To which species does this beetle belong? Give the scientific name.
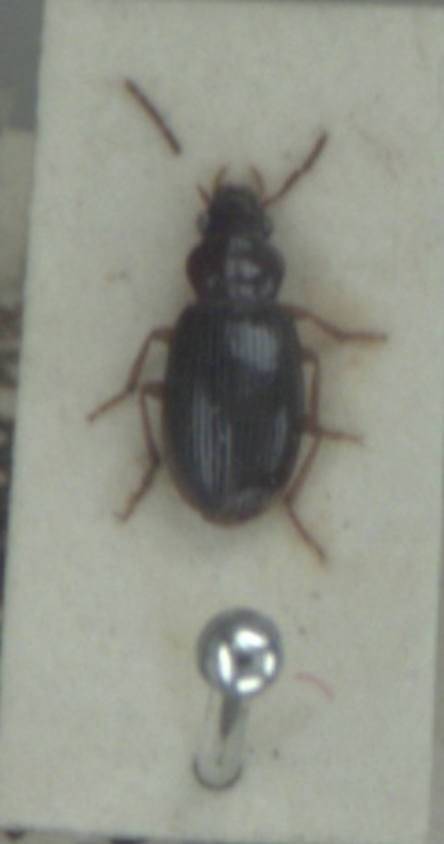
Bradycellus sharpi
